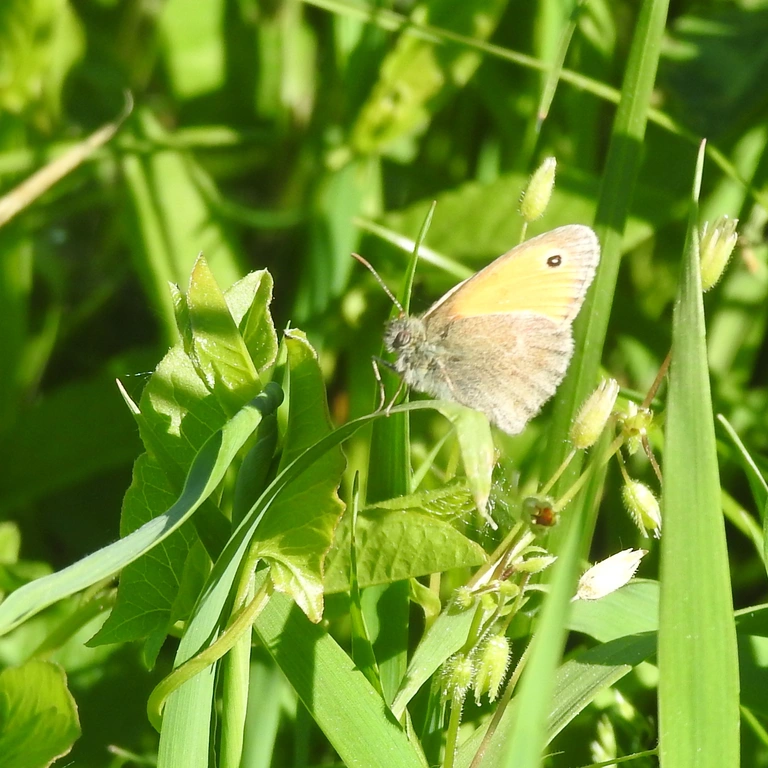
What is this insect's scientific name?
Coenonympha pamphilus
